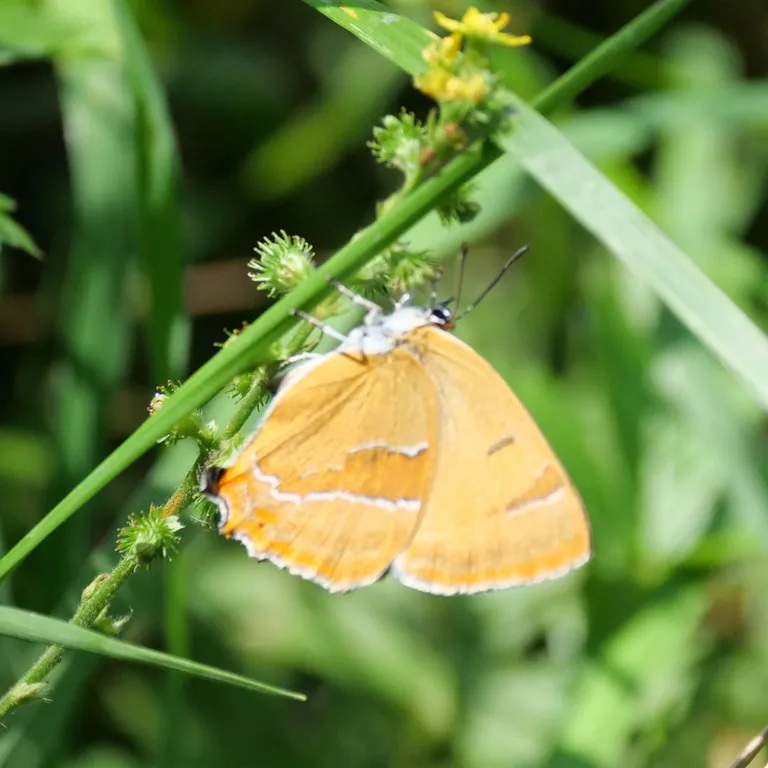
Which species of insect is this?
Thecla betulae
